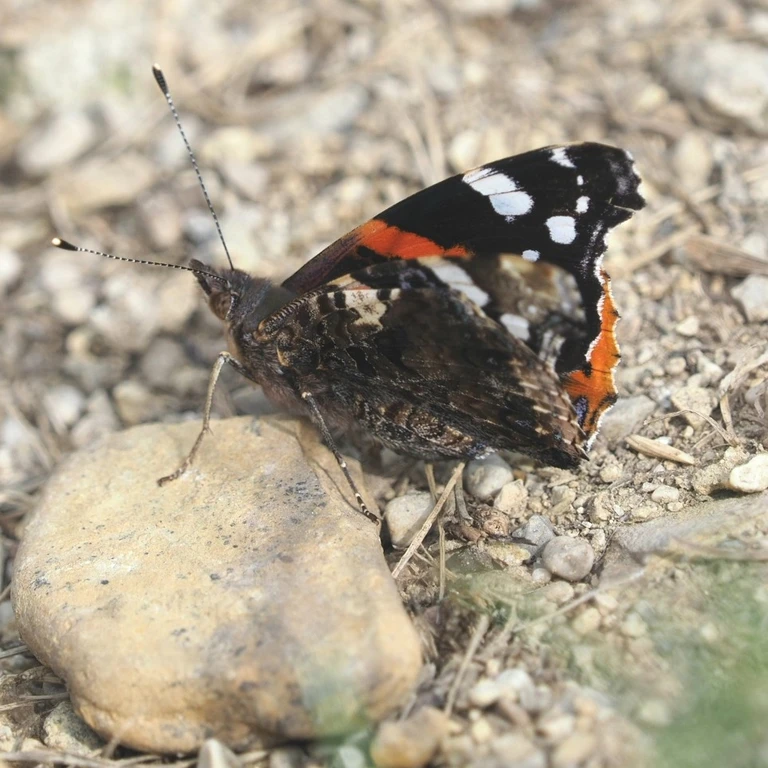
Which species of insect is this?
Vanessa atalanta
